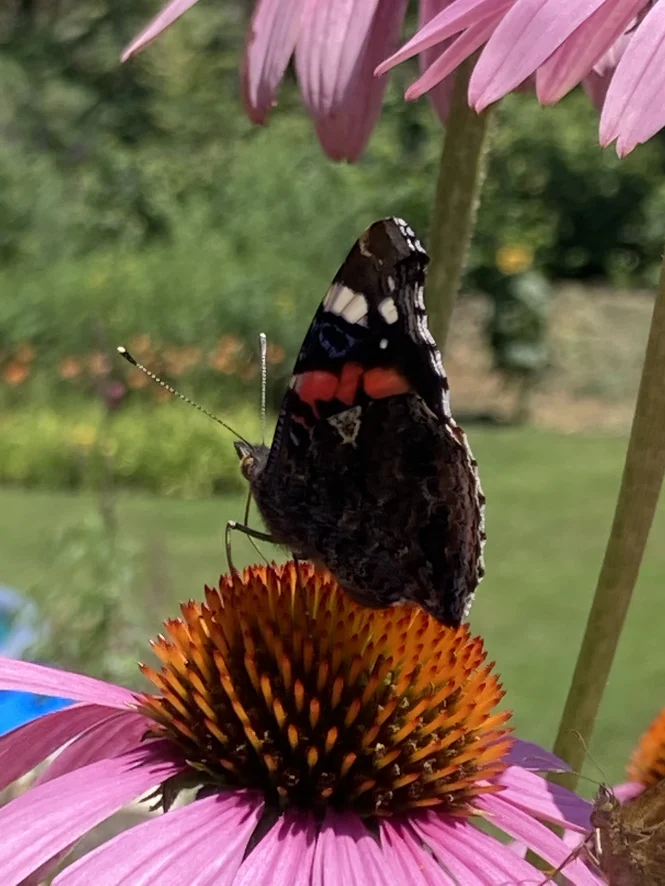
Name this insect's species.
Vanessa atalanta
